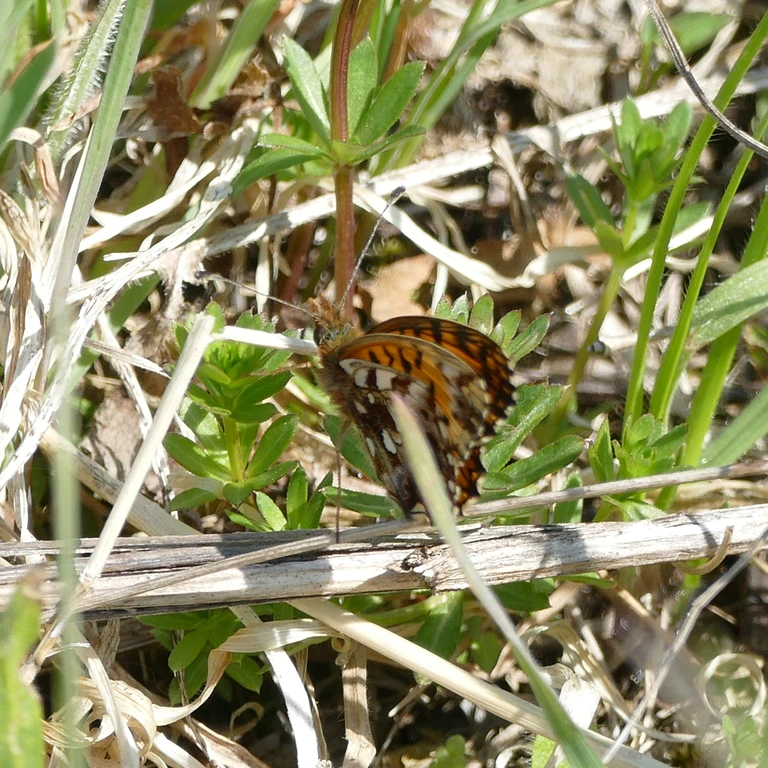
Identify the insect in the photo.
Boloria dia
